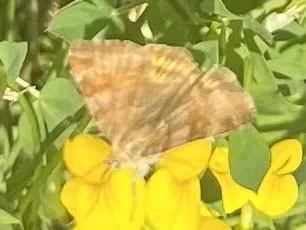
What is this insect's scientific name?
Euclidia glyphica
